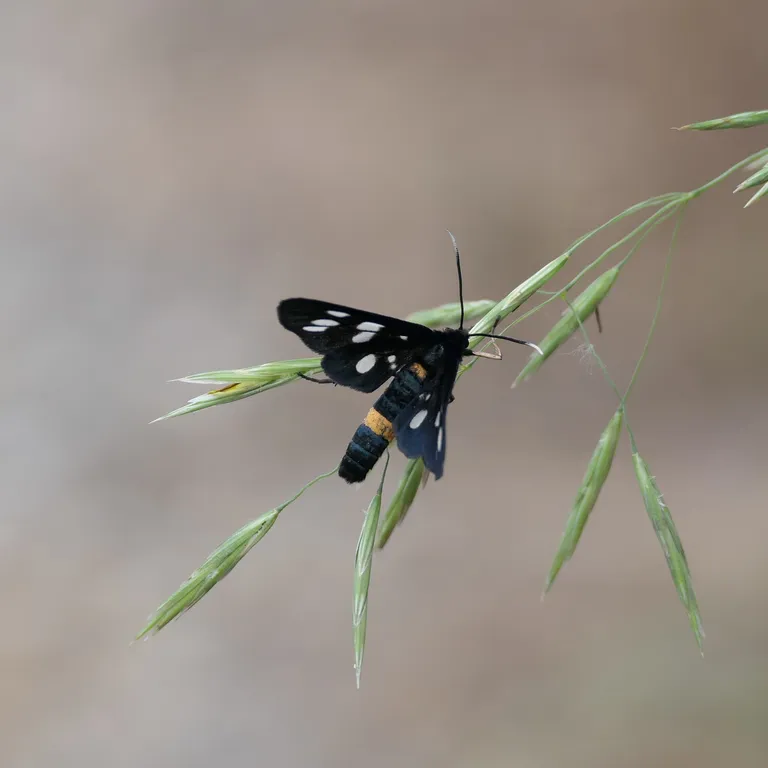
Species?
Amata phegea
